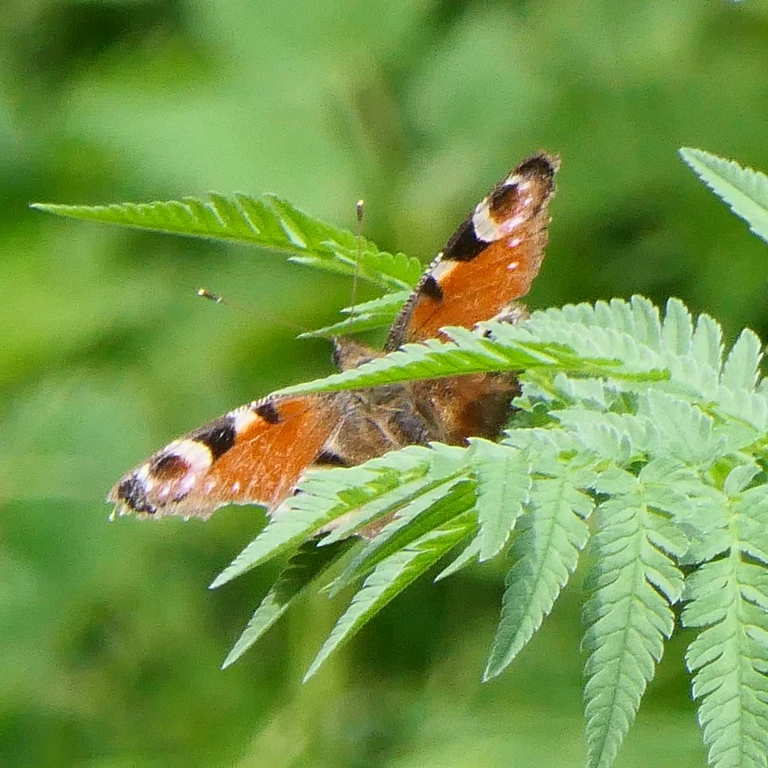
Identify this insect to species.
Aglais io
